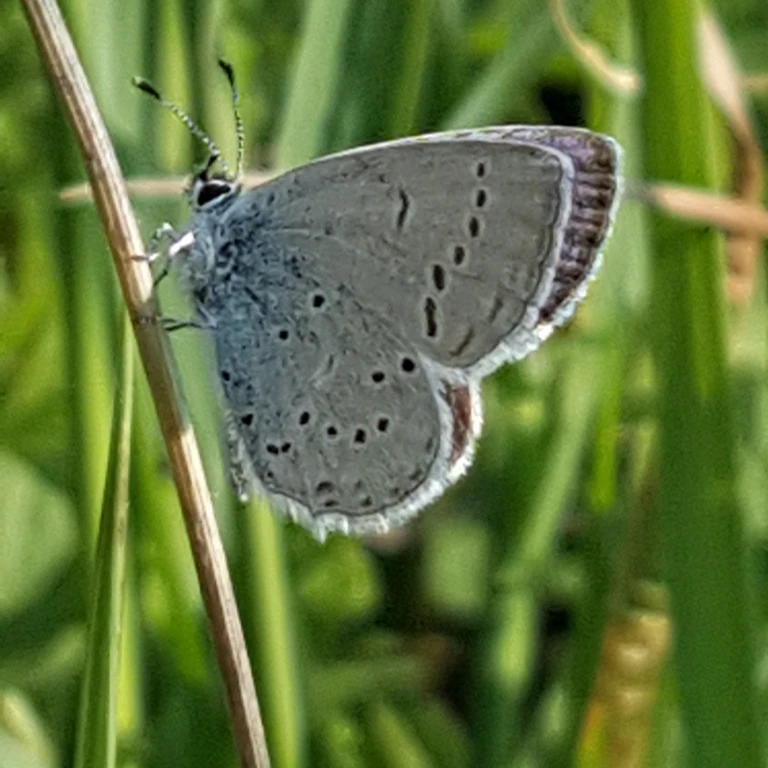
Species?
Cupido decolorata (also Elkalyce decolorata)
